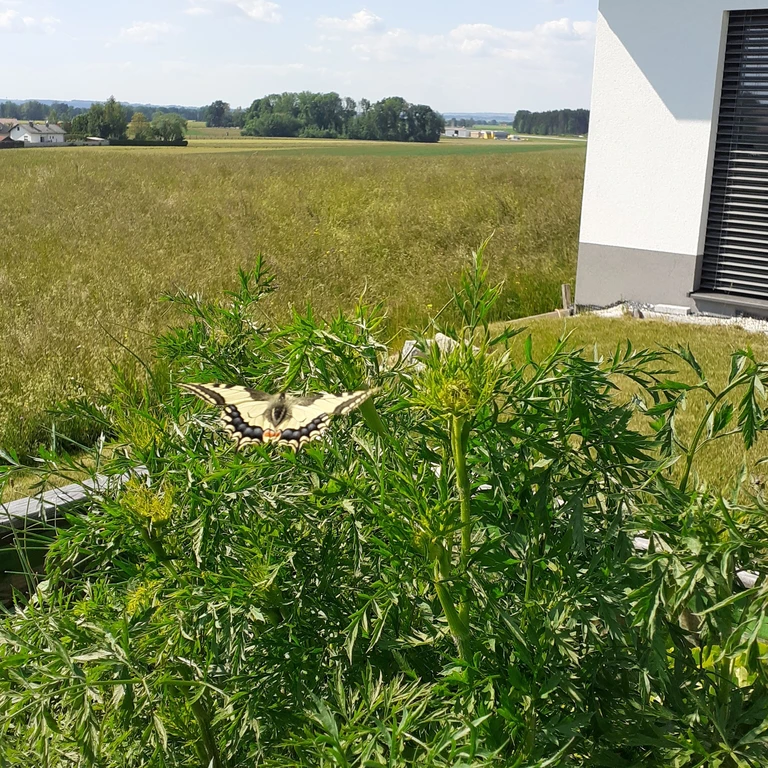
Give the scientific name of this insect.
Papilio machaon
